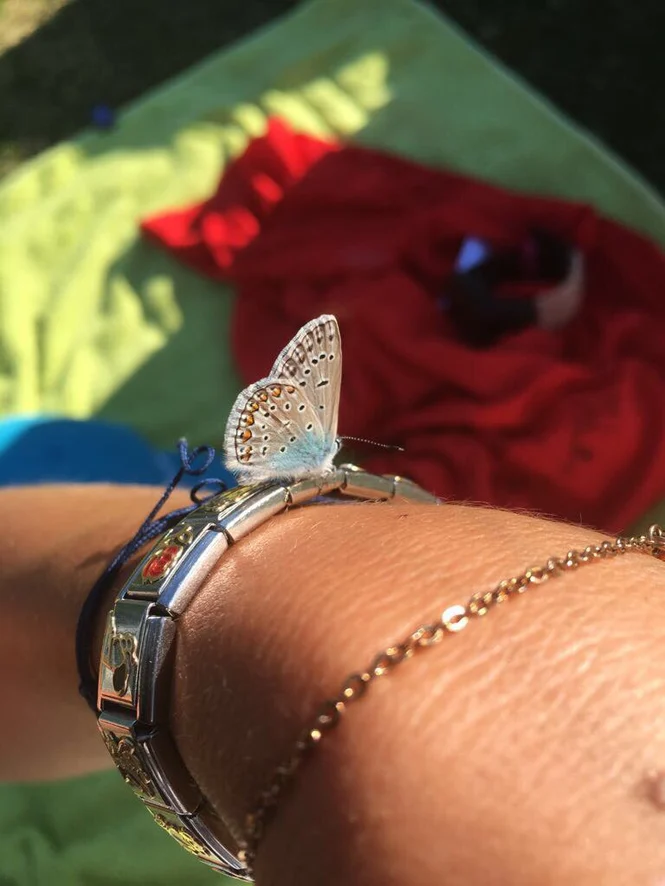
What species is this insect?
Polyommatus icarus
